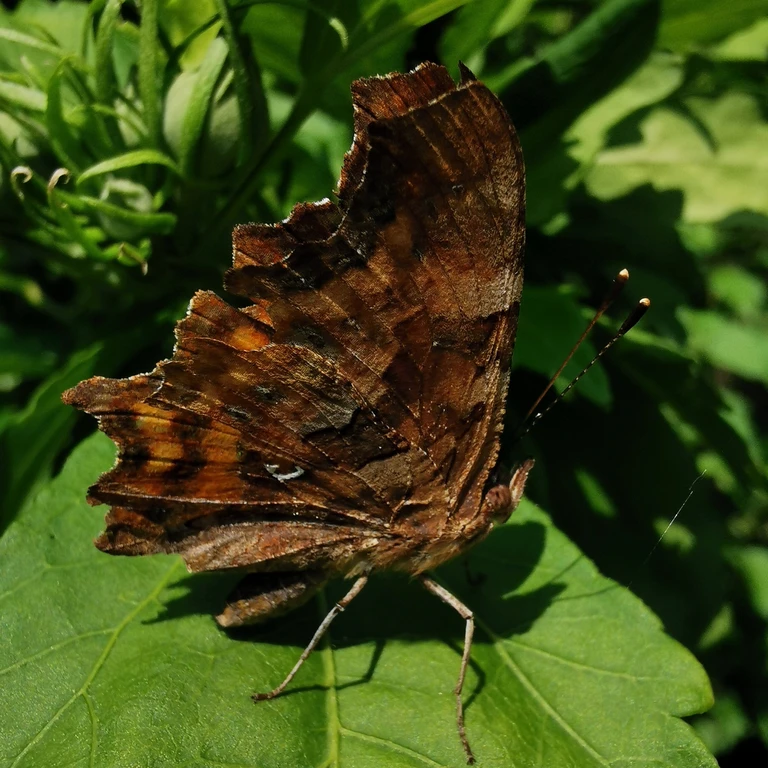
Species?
Polygonia c-album
